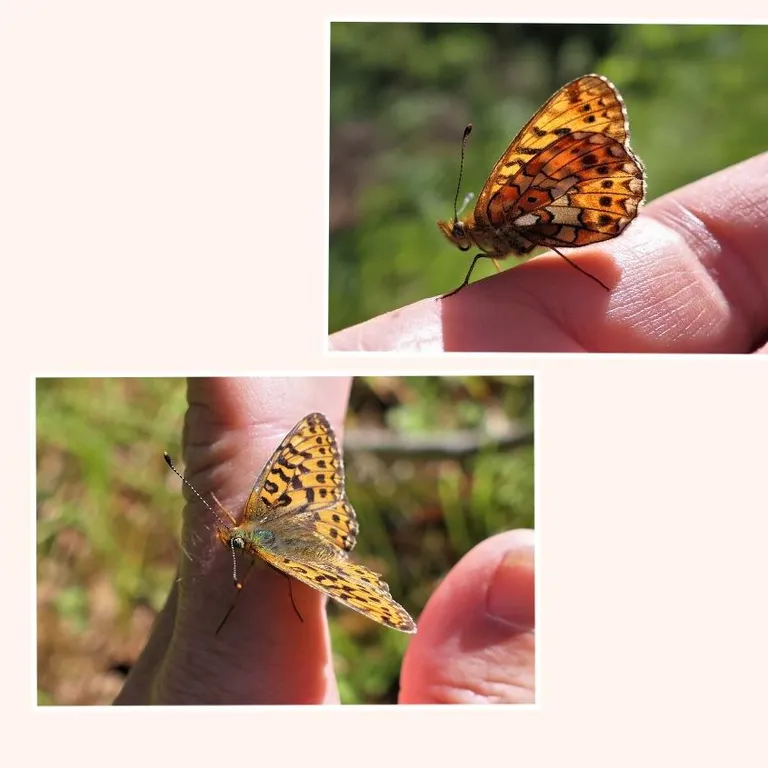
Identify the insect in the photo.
Boloria euphrosyne (also Clossiana euphrosyne)
